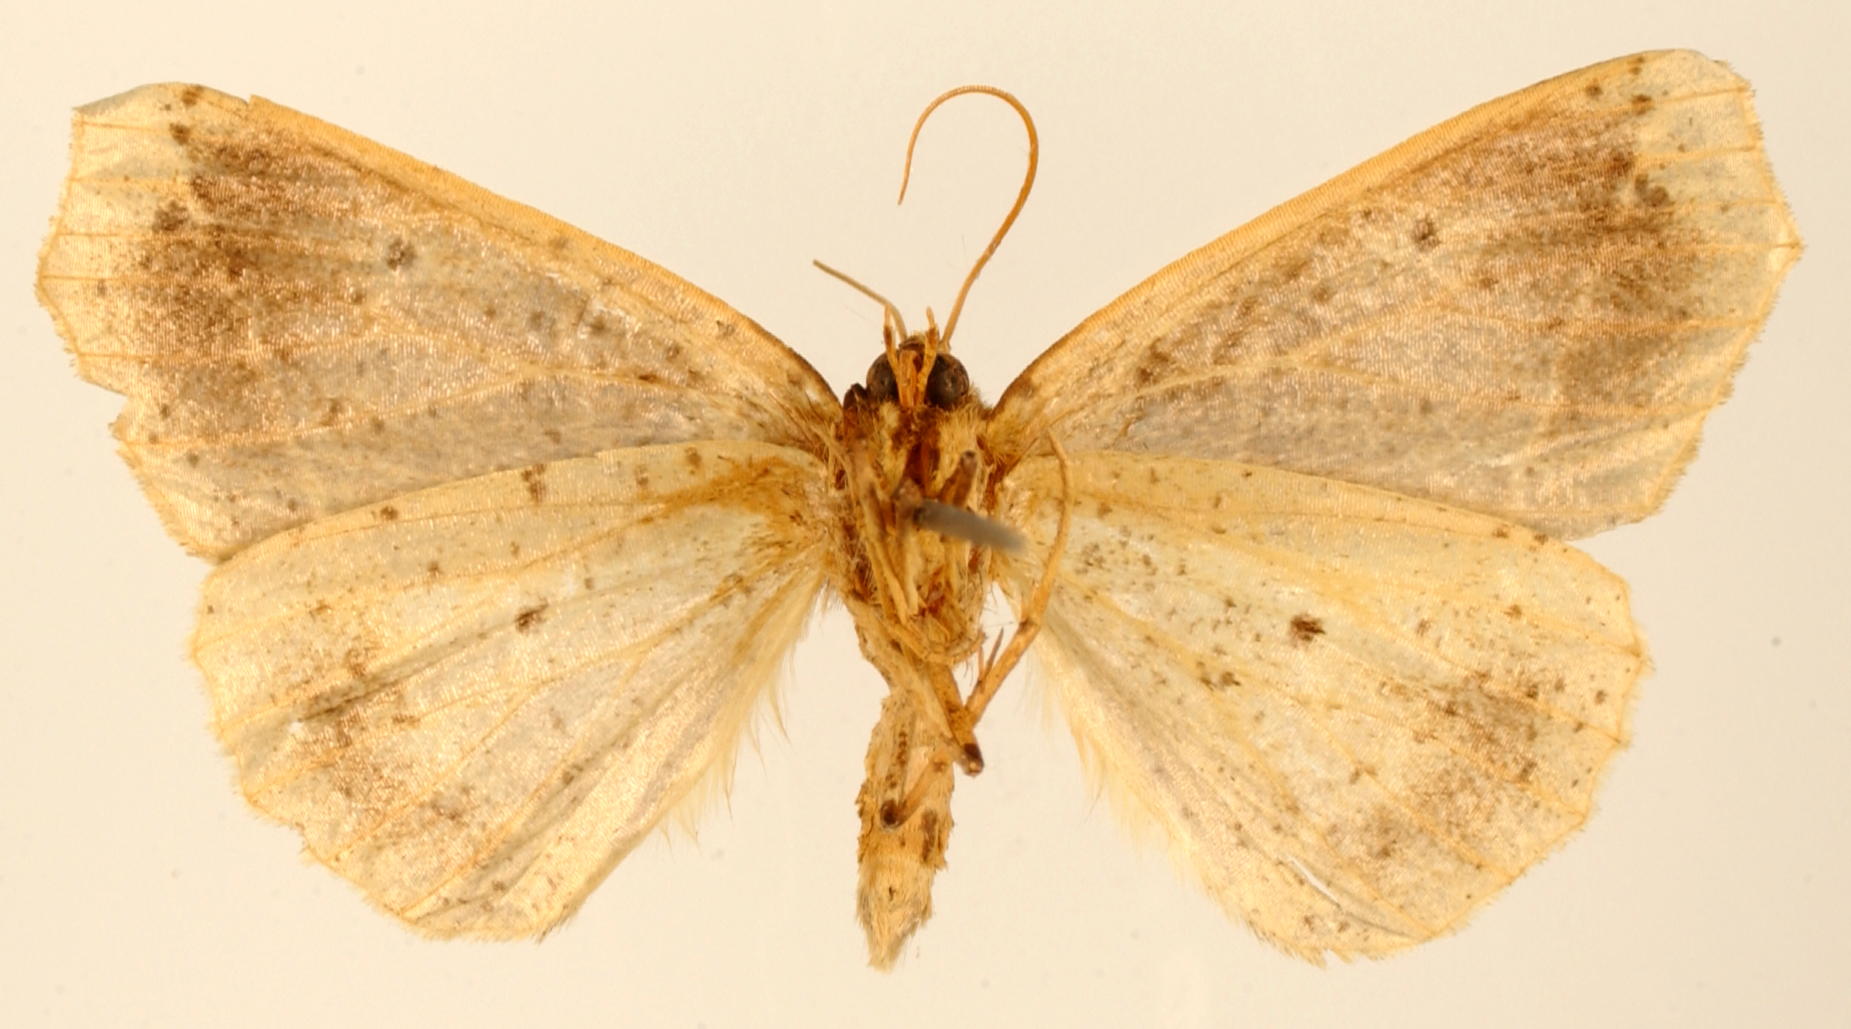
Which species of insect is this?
Mimogonodes venata
